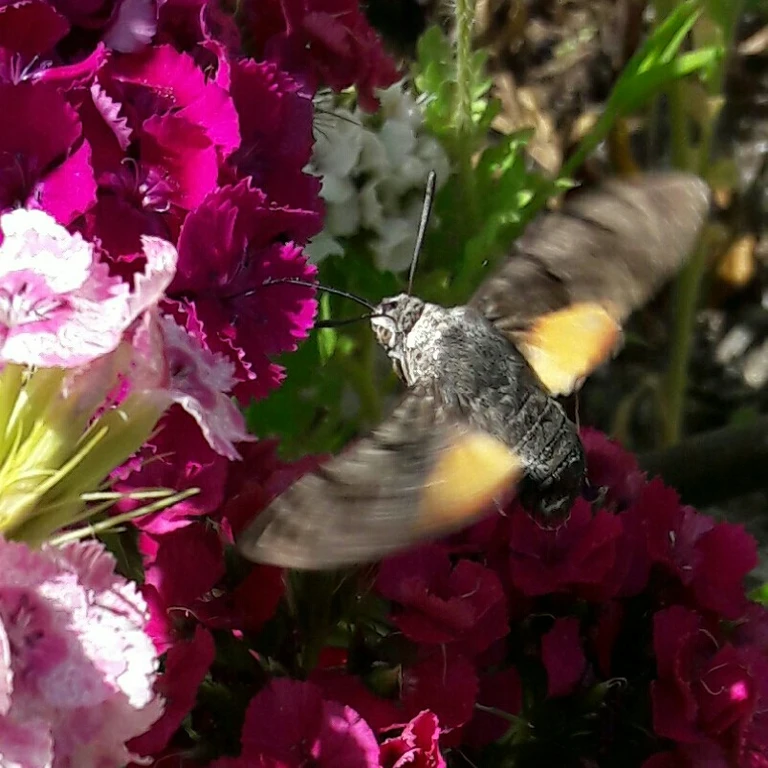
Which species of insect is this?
Macroglossum stellatarum
